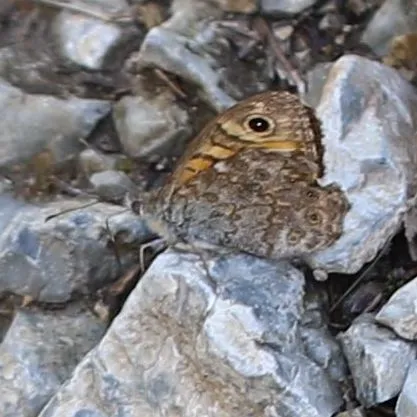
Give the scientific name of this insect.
Lasiommata megera (also Pararge megera)
